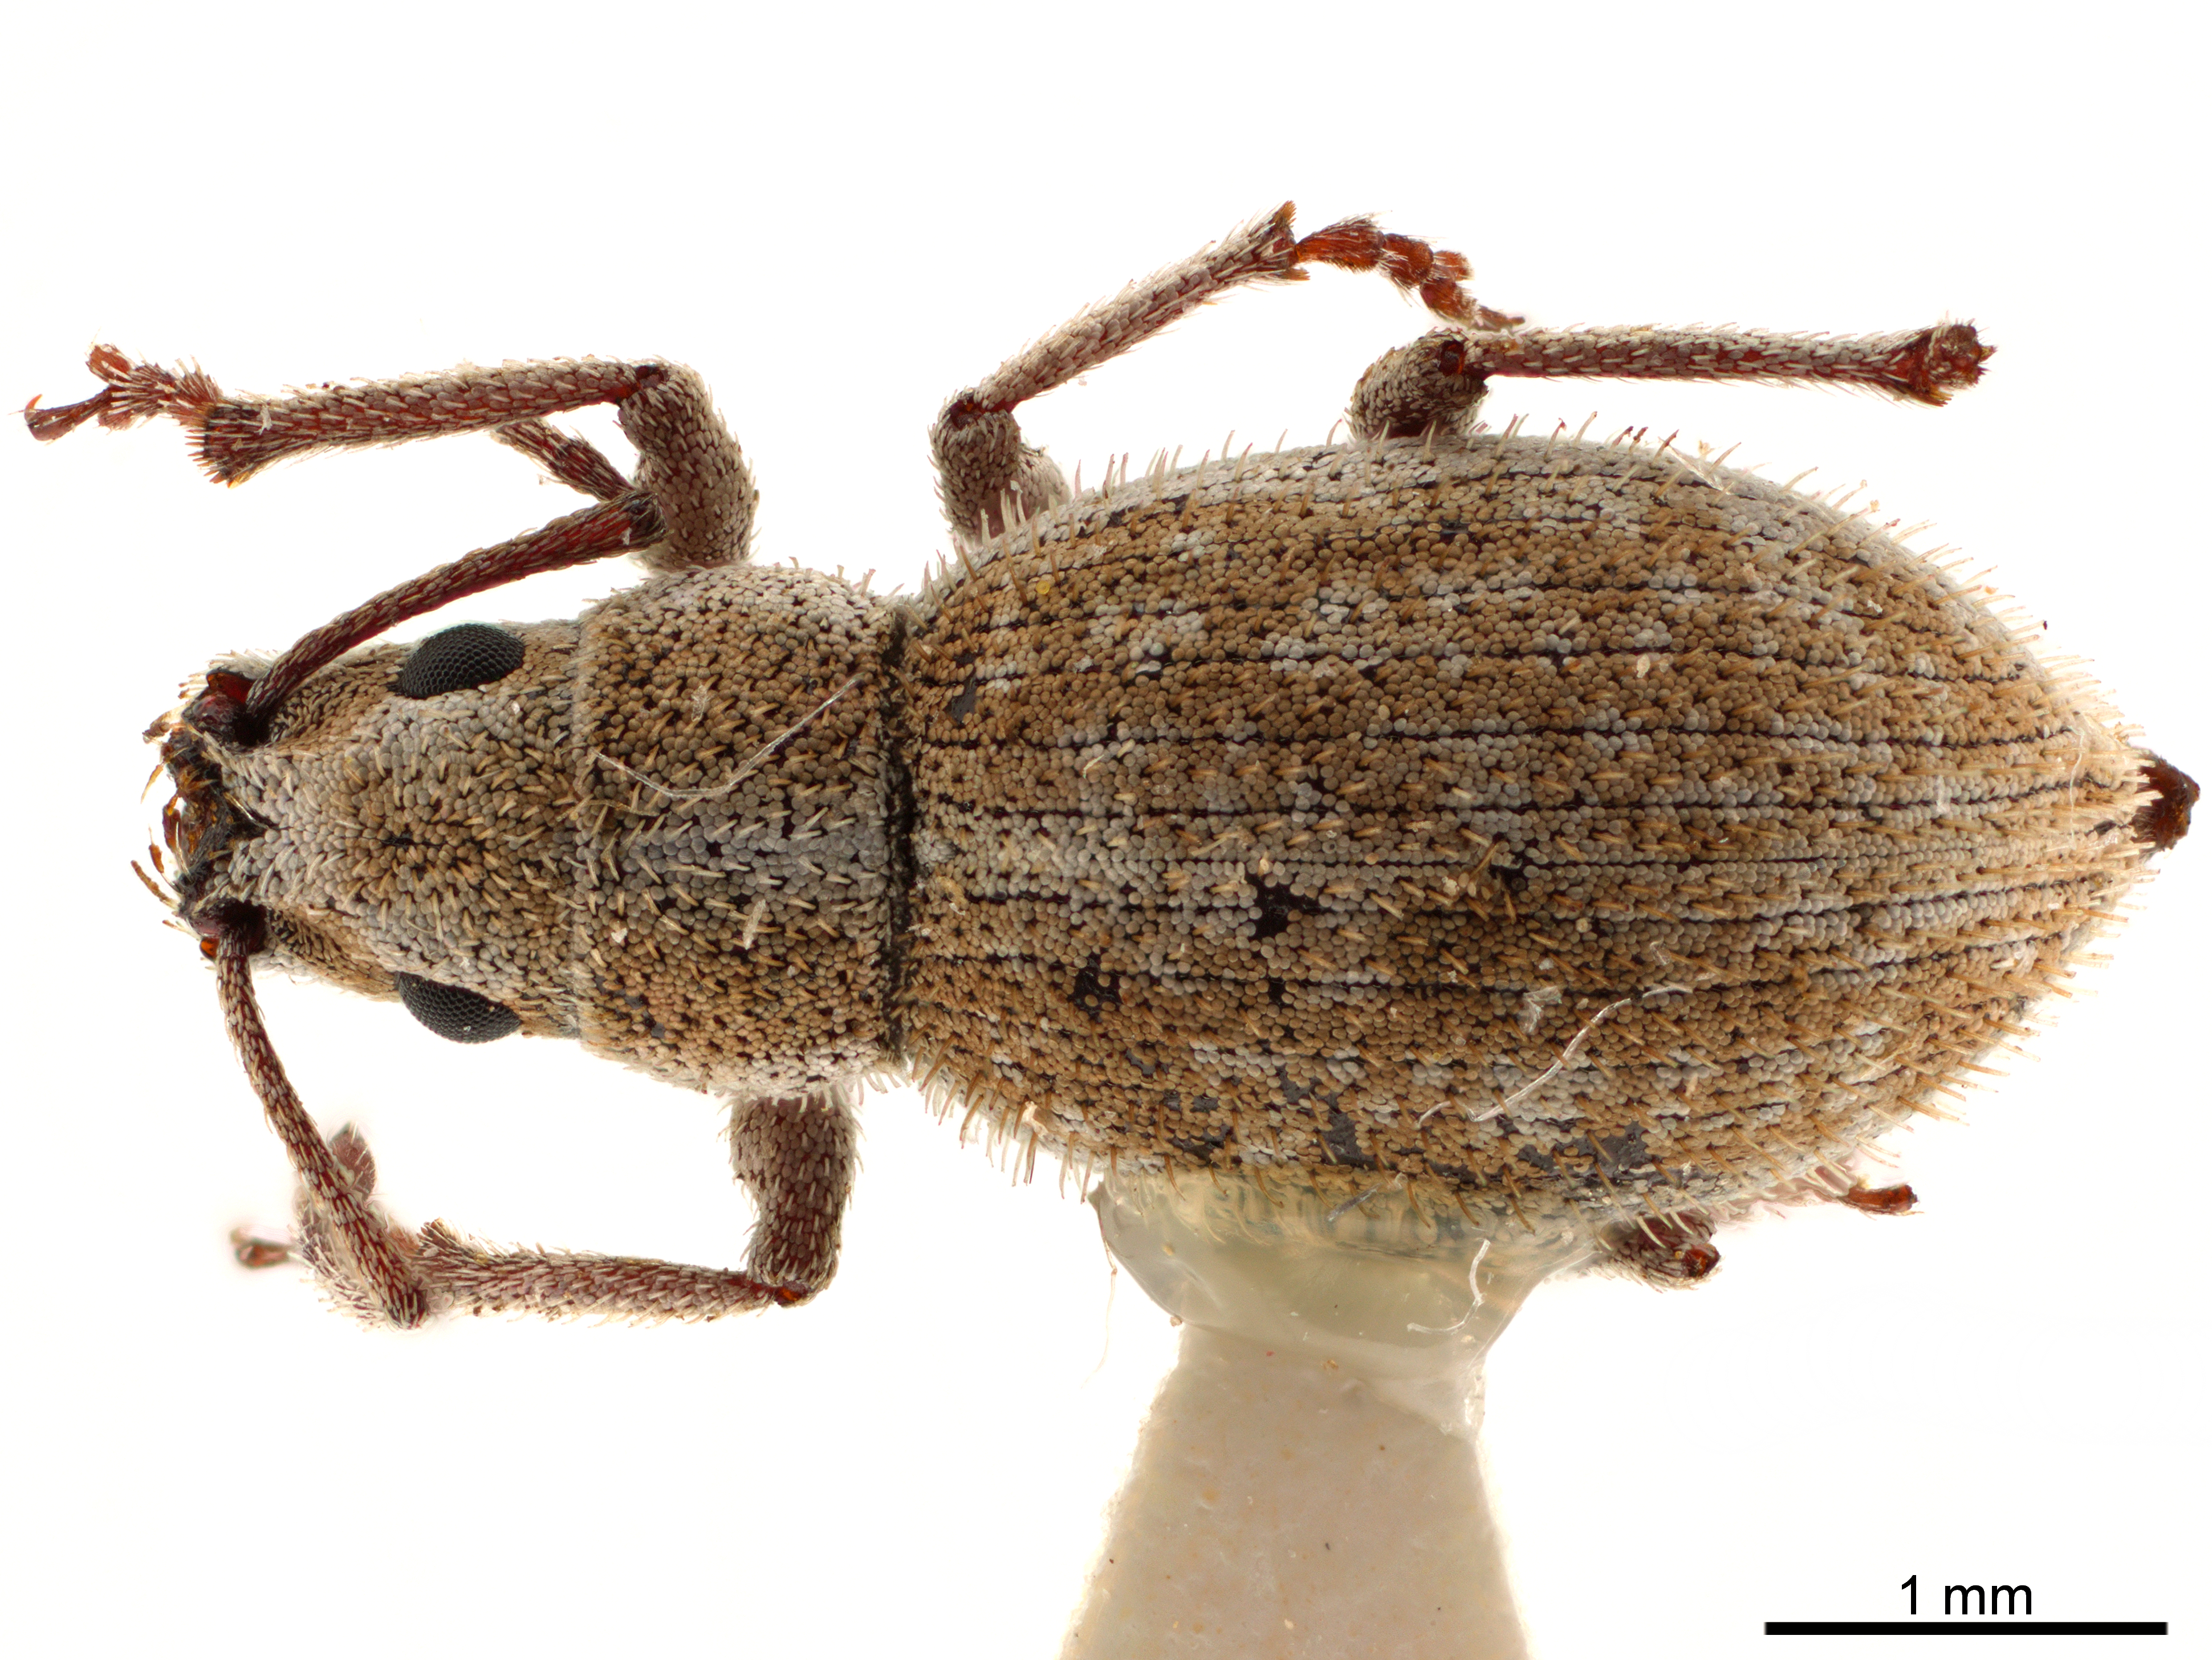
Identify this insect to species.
Ptochus porcellus
